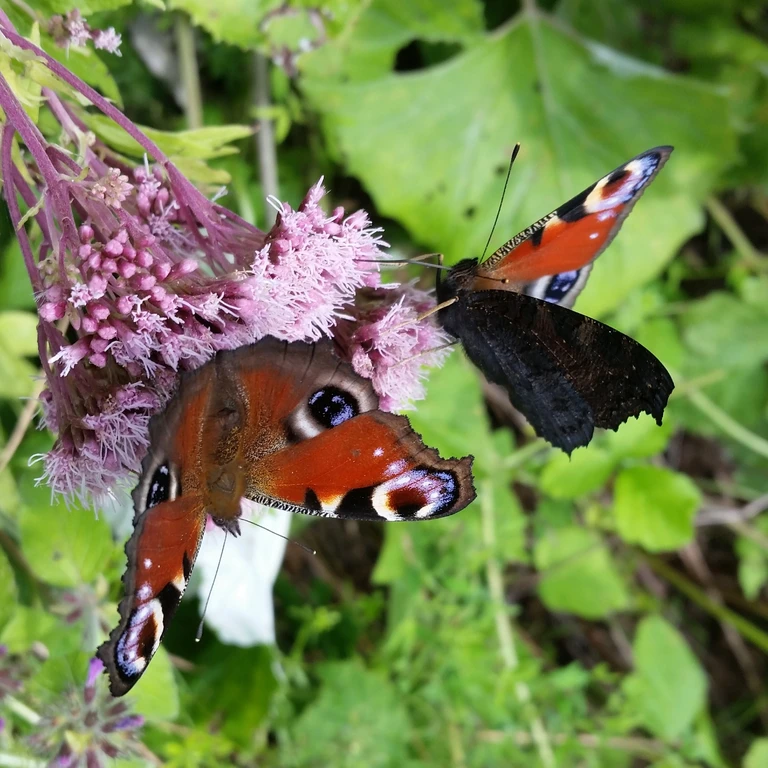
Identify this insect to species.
Aglais io
